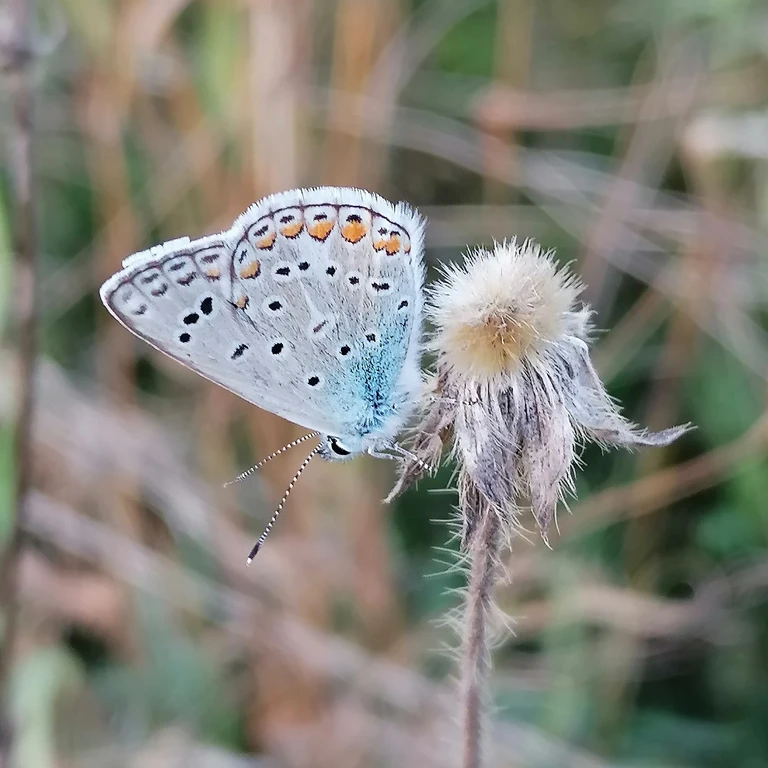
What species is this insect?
Polyommatus icarus
